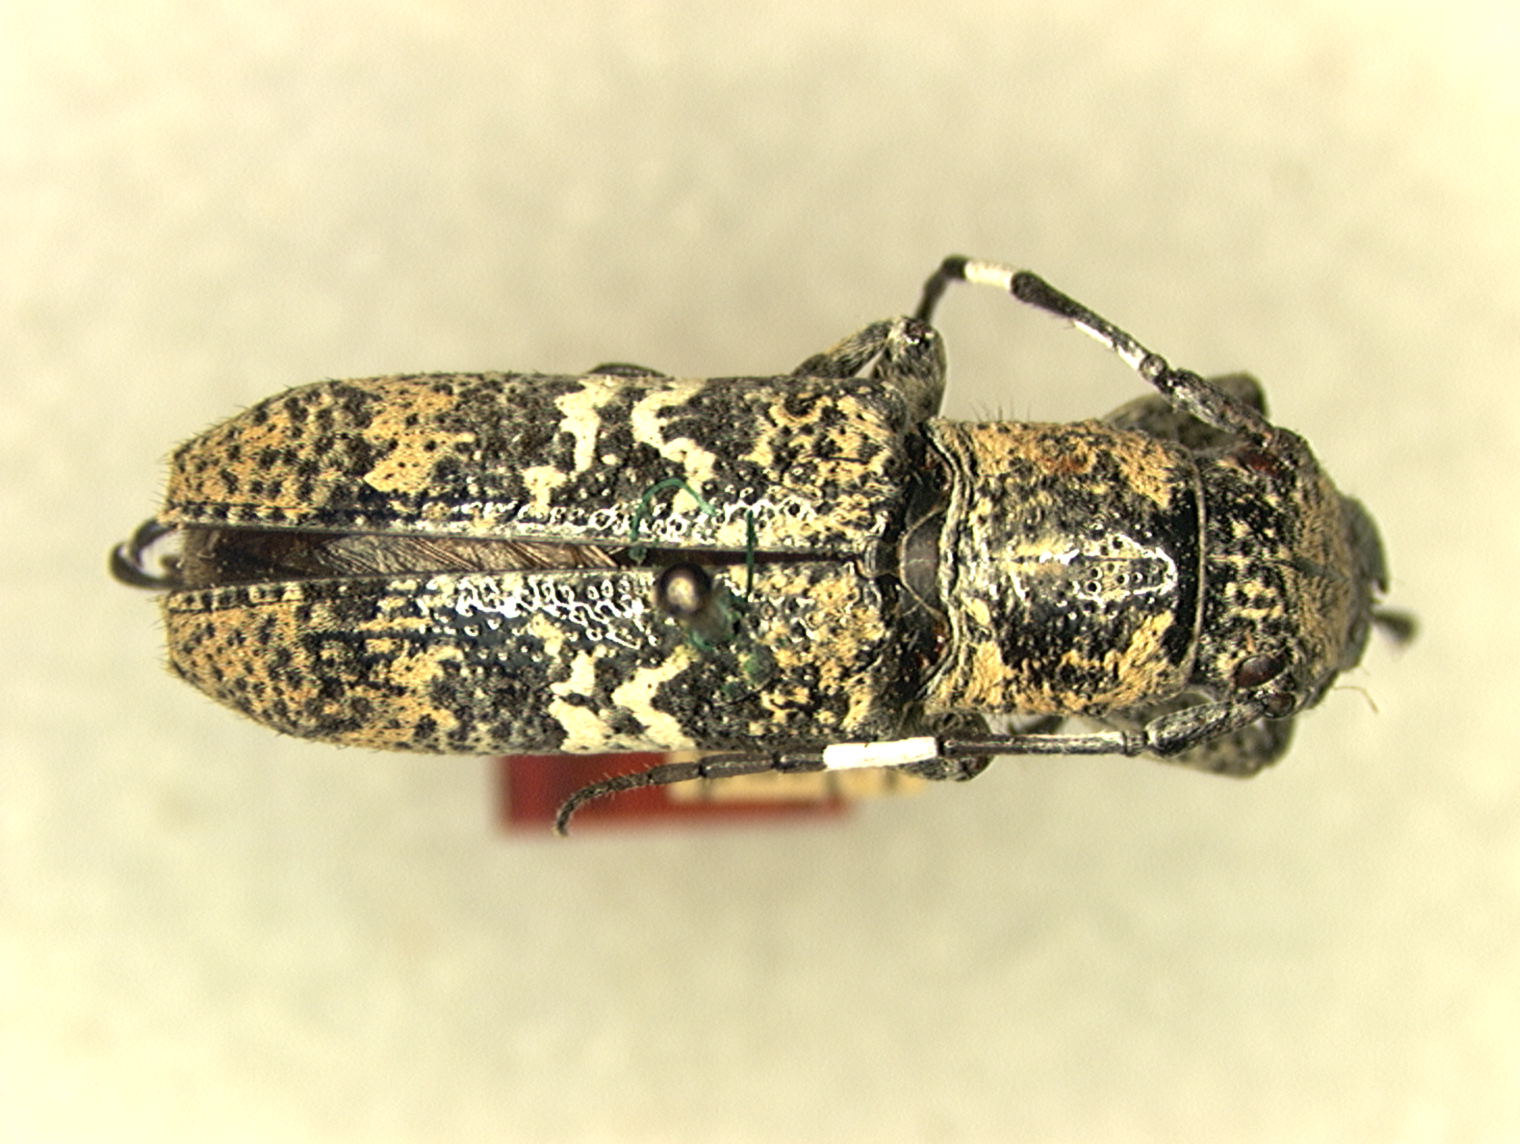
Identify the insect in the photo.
Niphonoclea bifasciata (also Callimetopus bifasciata)
